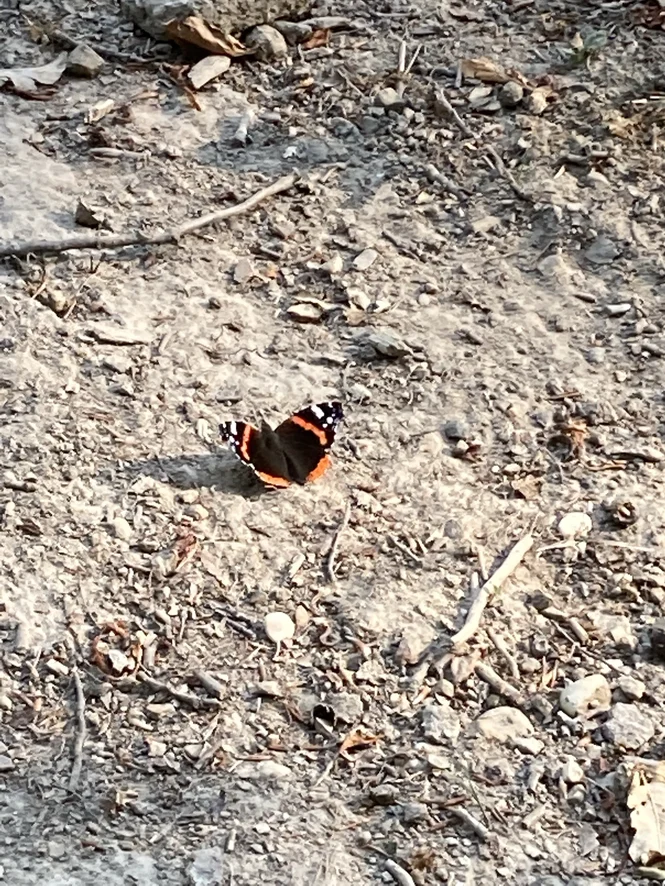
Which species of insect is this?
Vanessa atalanta
